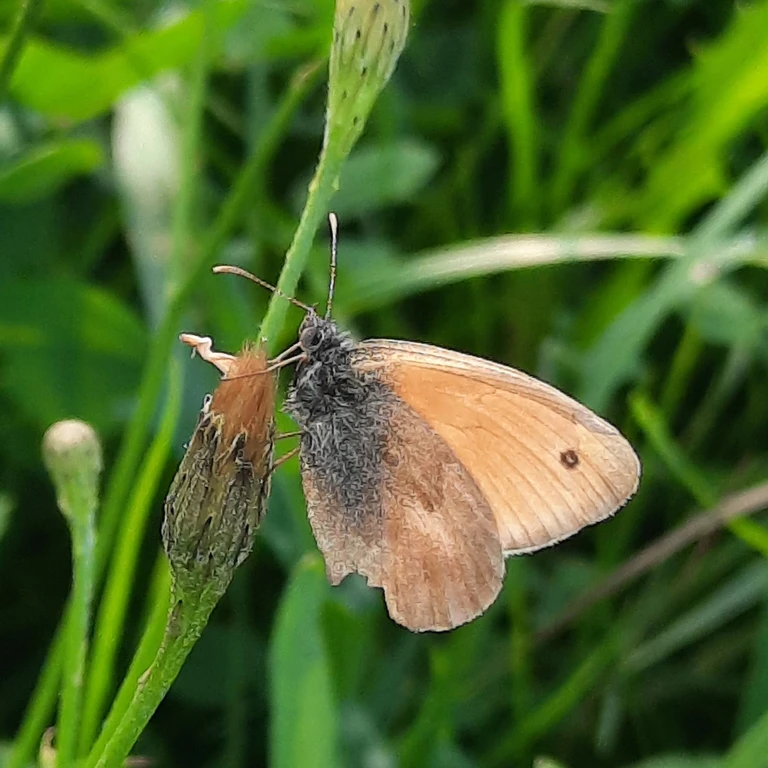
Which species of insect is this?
Coenonympha pamphilus
